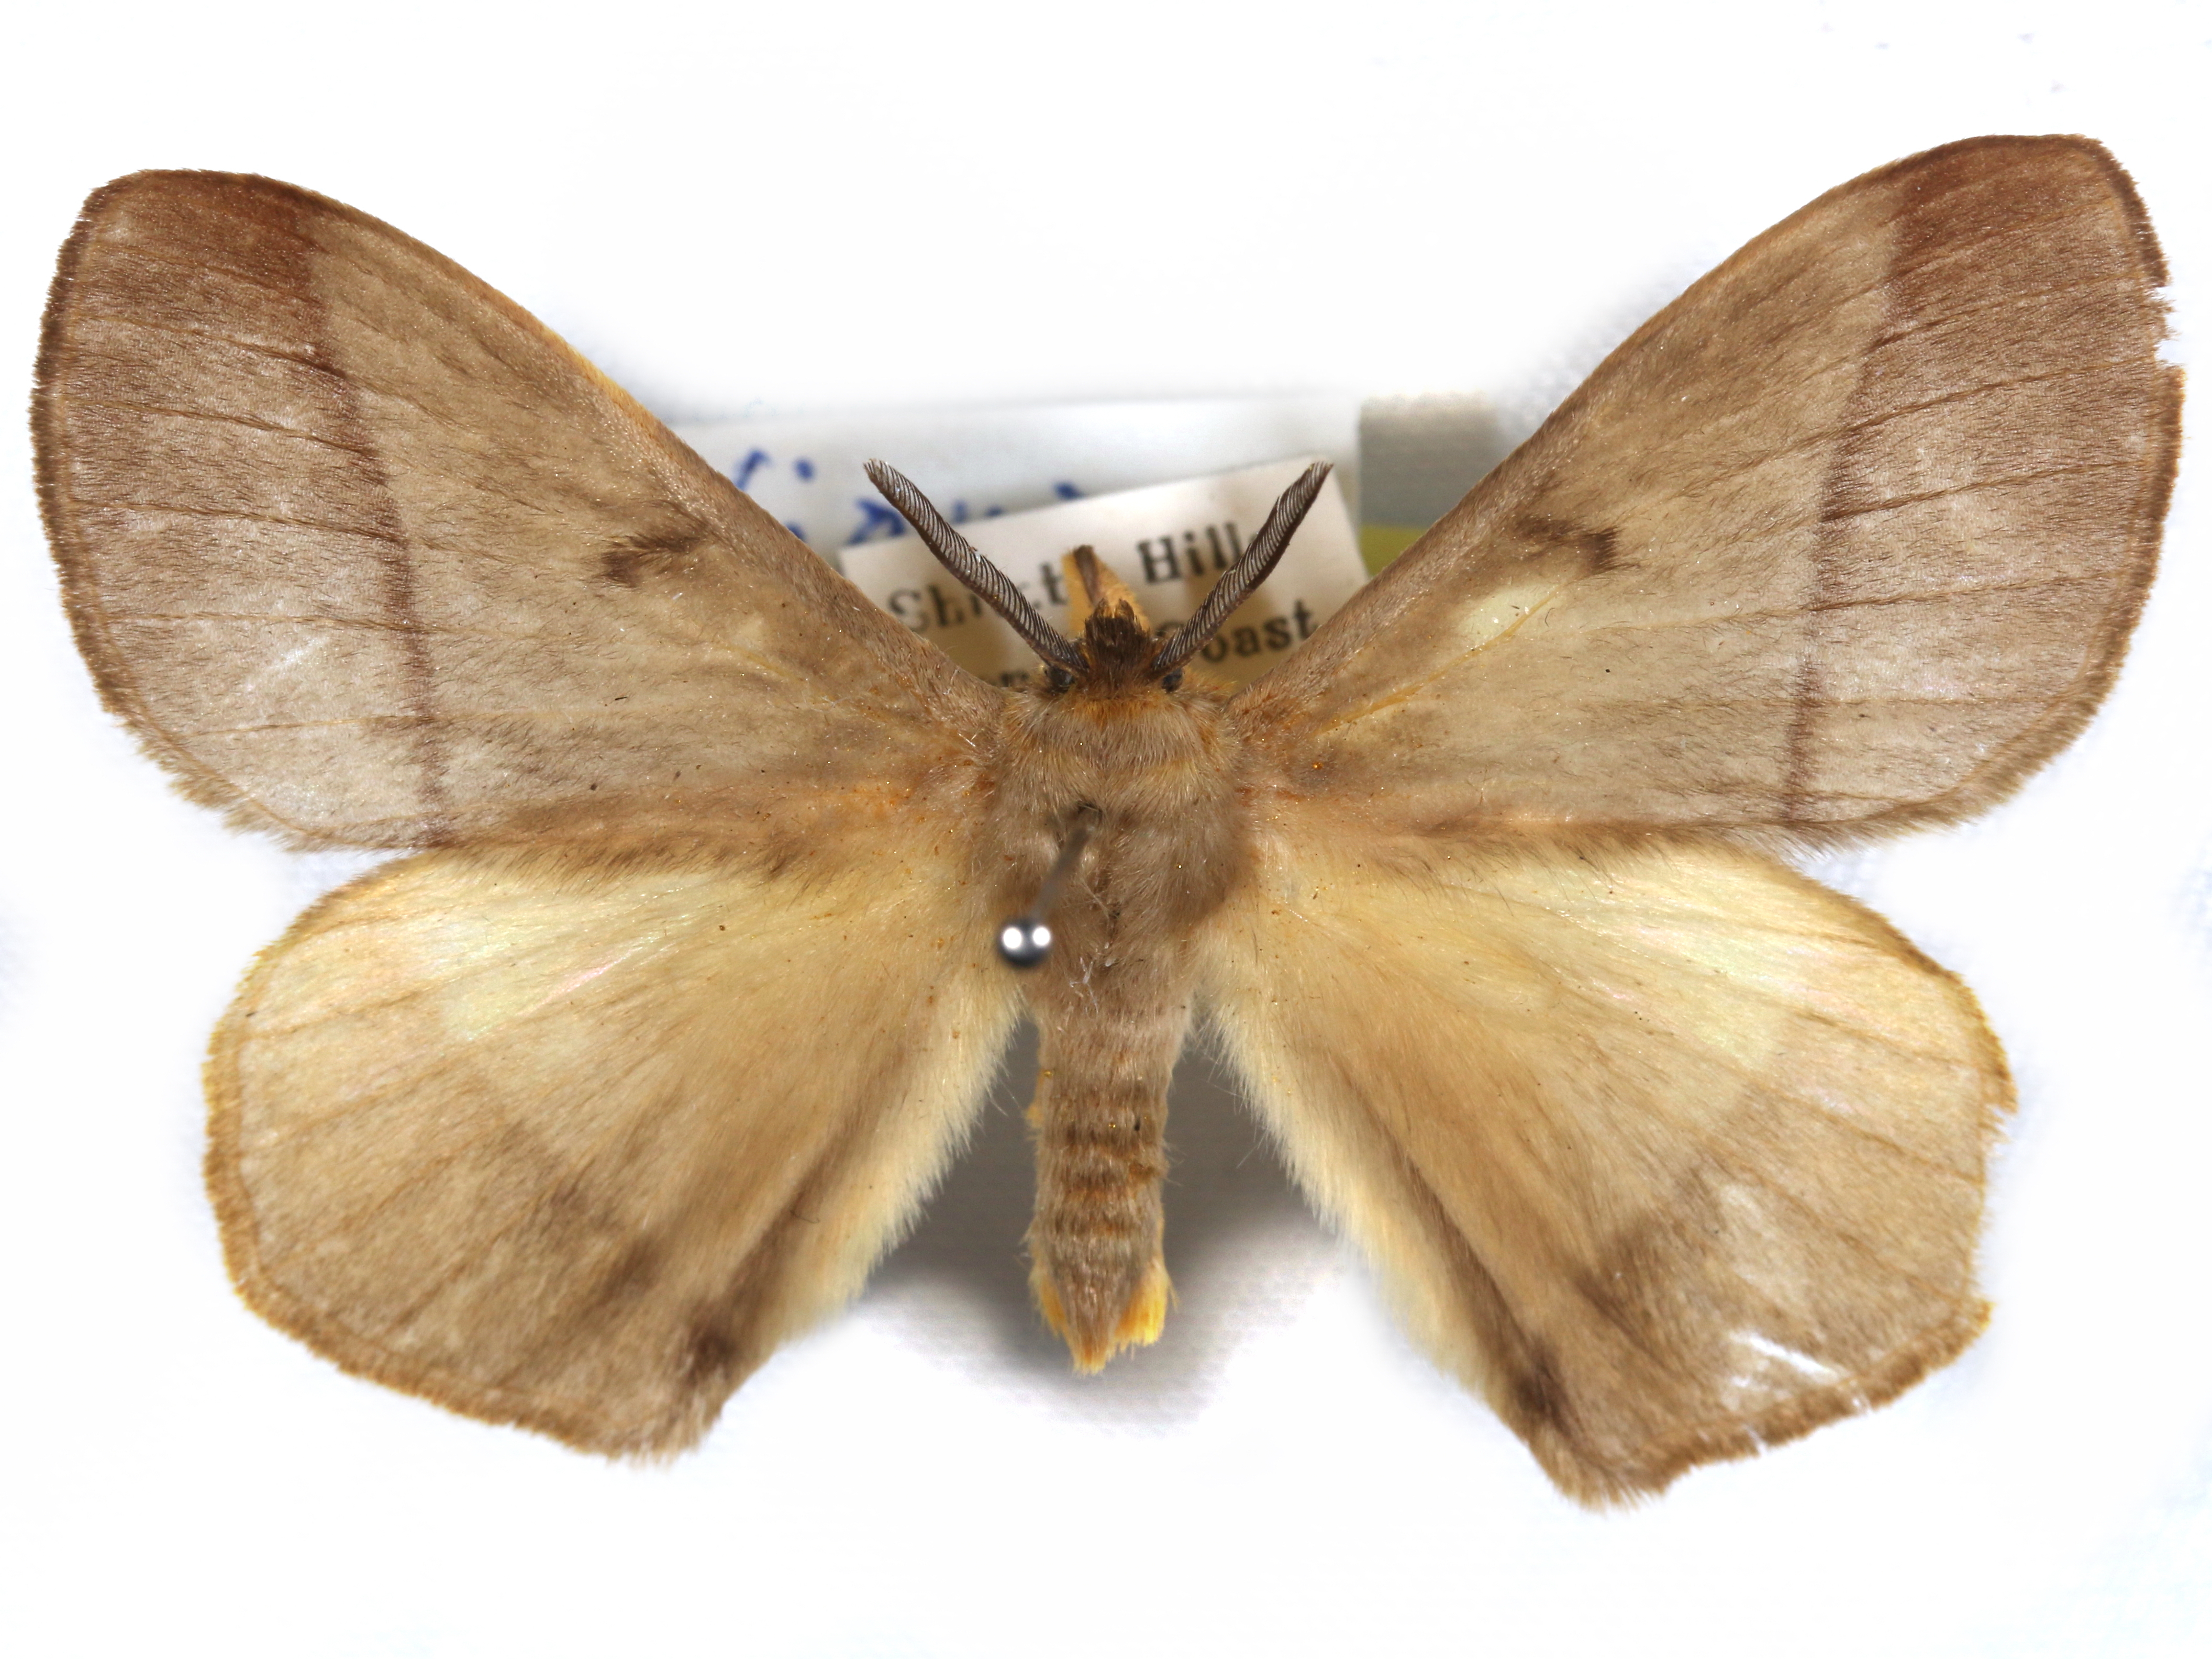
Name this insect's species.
Gonojana crowleyi
